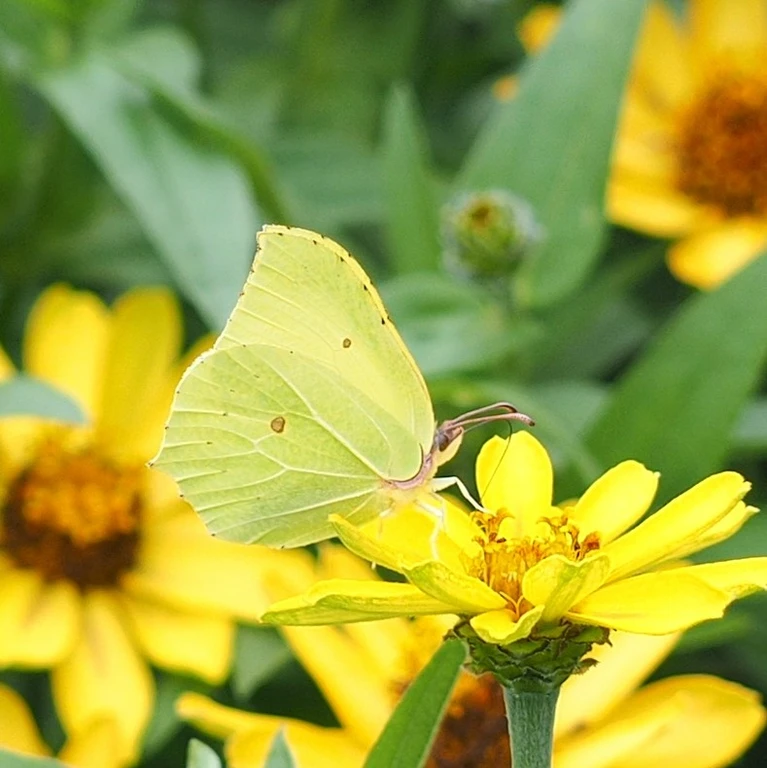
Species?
Gonepteryx rhamni
